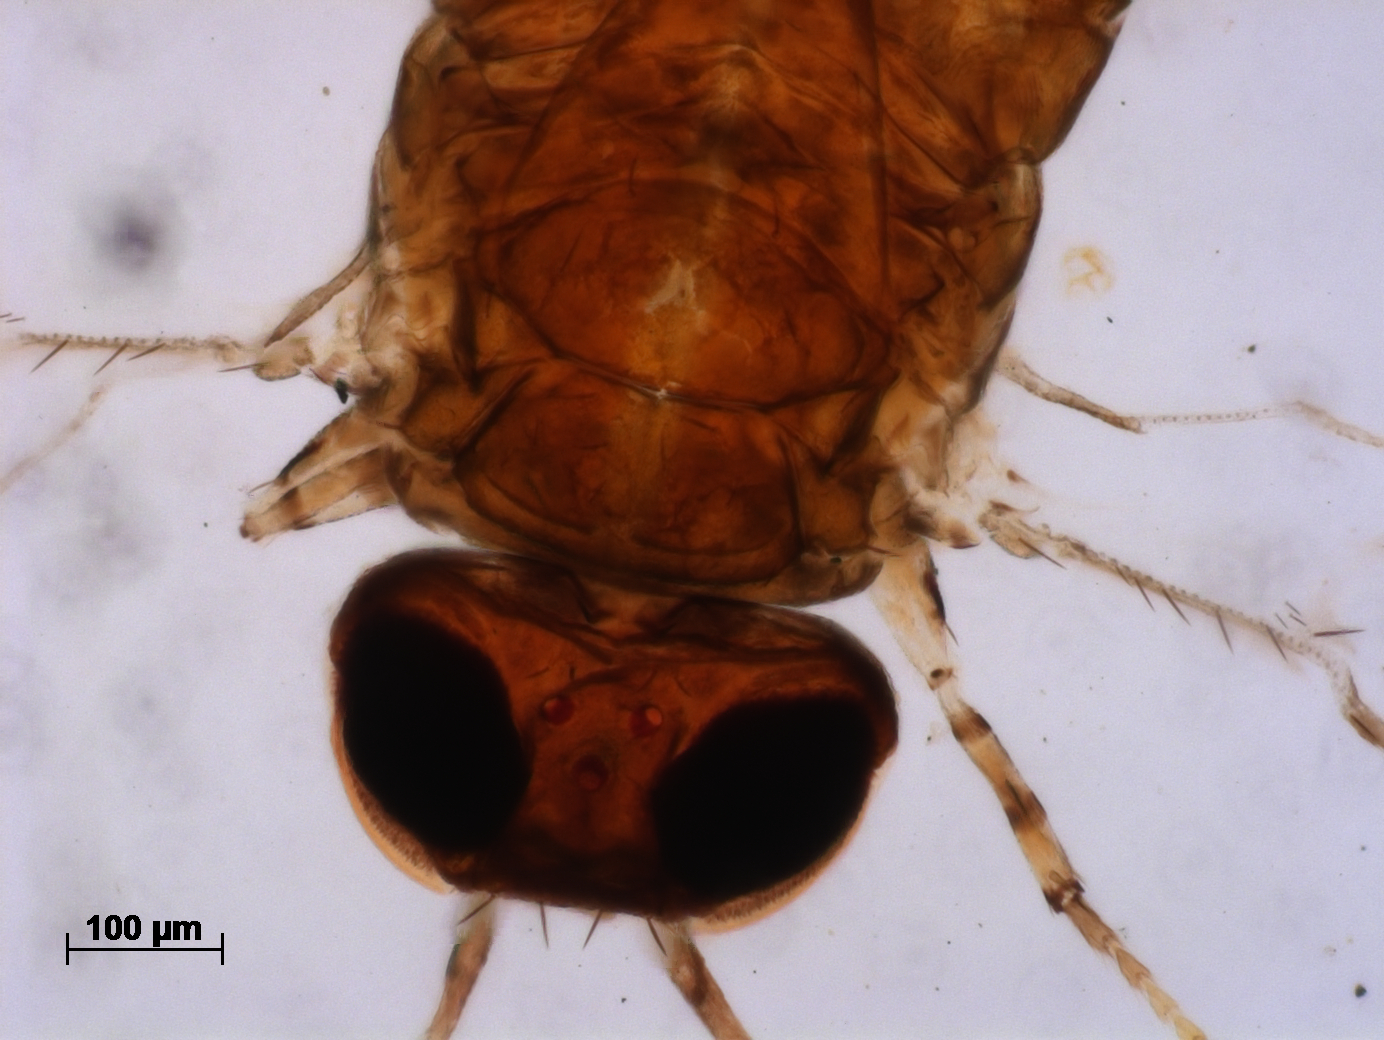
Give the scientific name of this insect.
Marietta exitiosa
